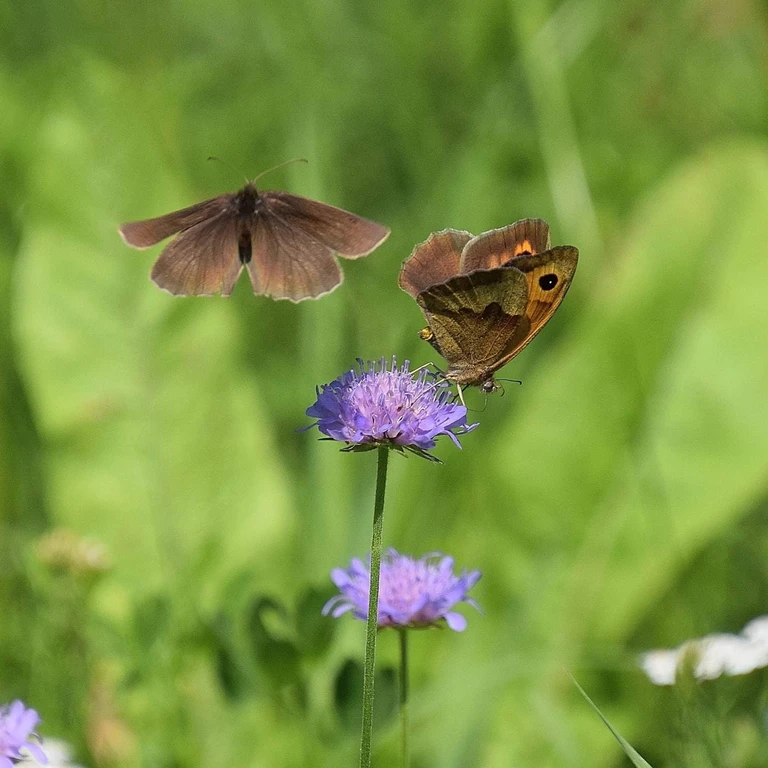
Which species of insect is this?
Maniola jurtina
